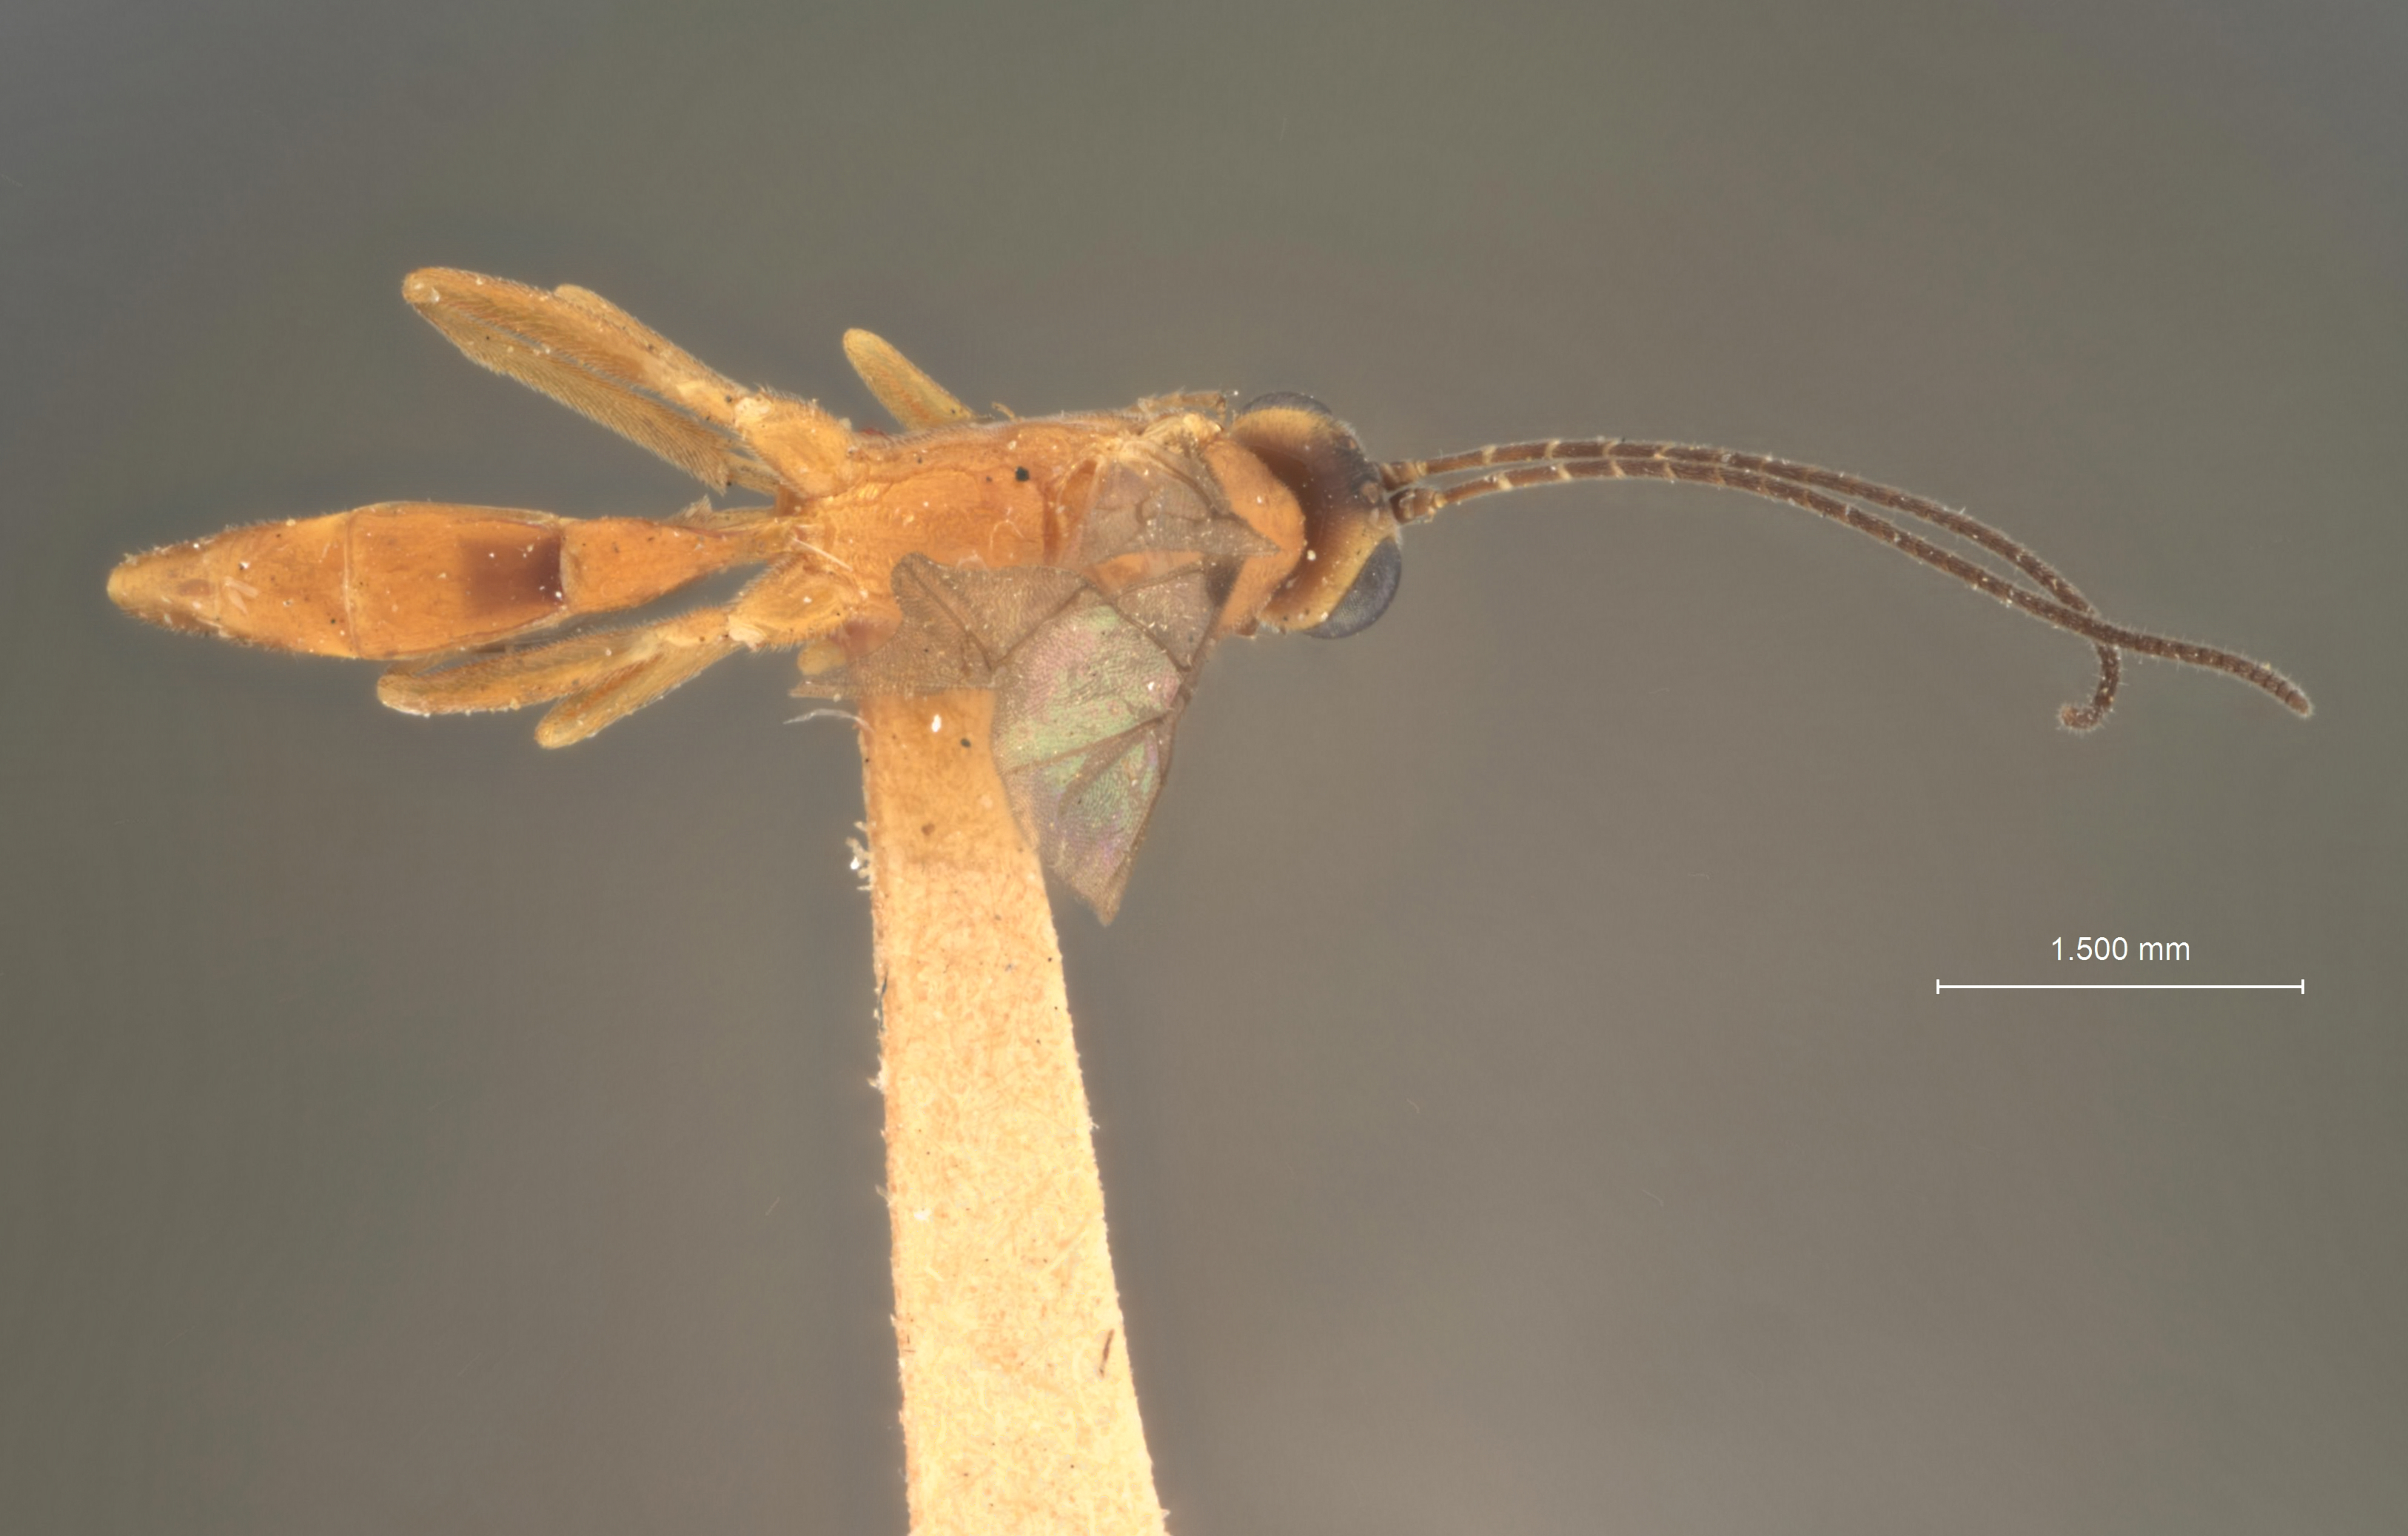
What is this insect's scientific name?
Trathala perdita
